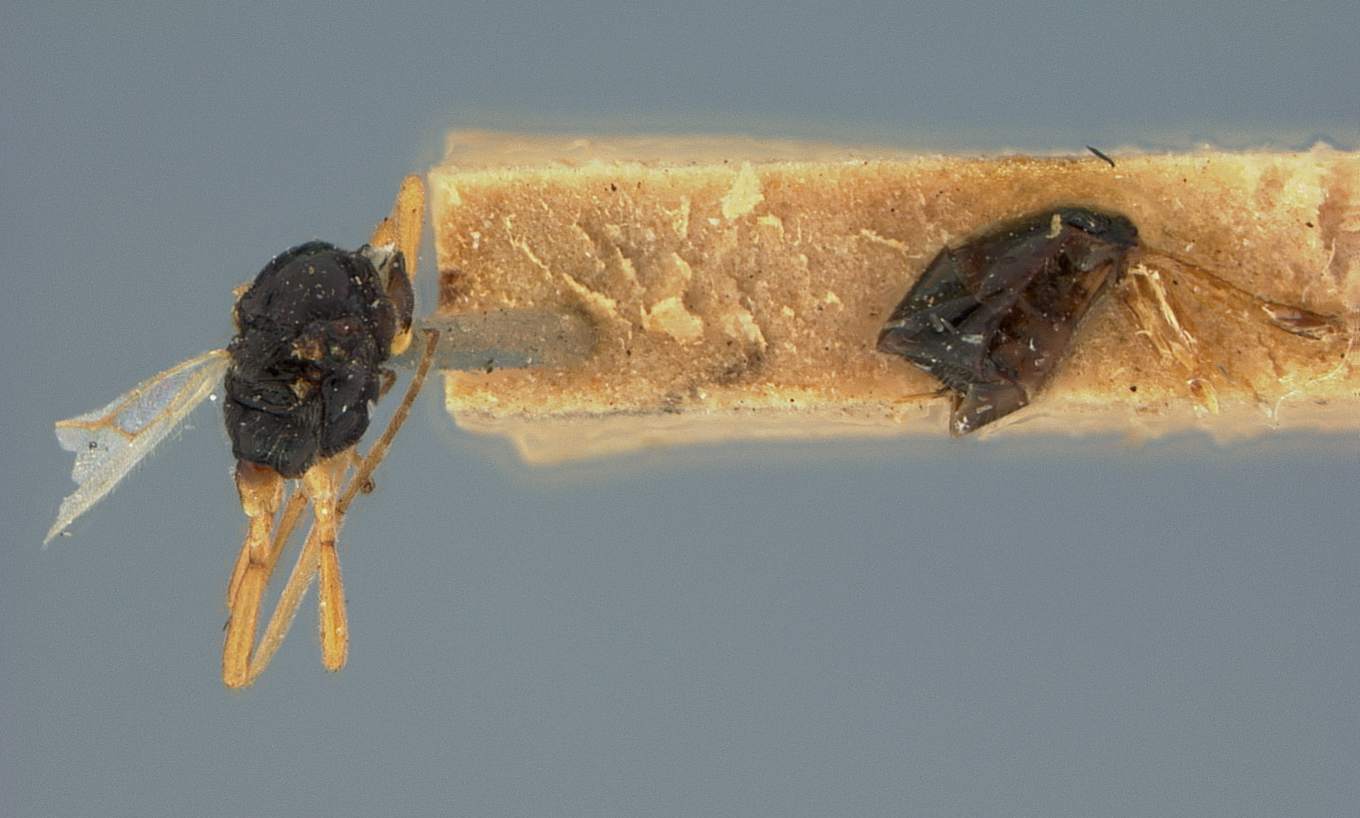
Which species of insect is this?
Chelonogastra koebelei
